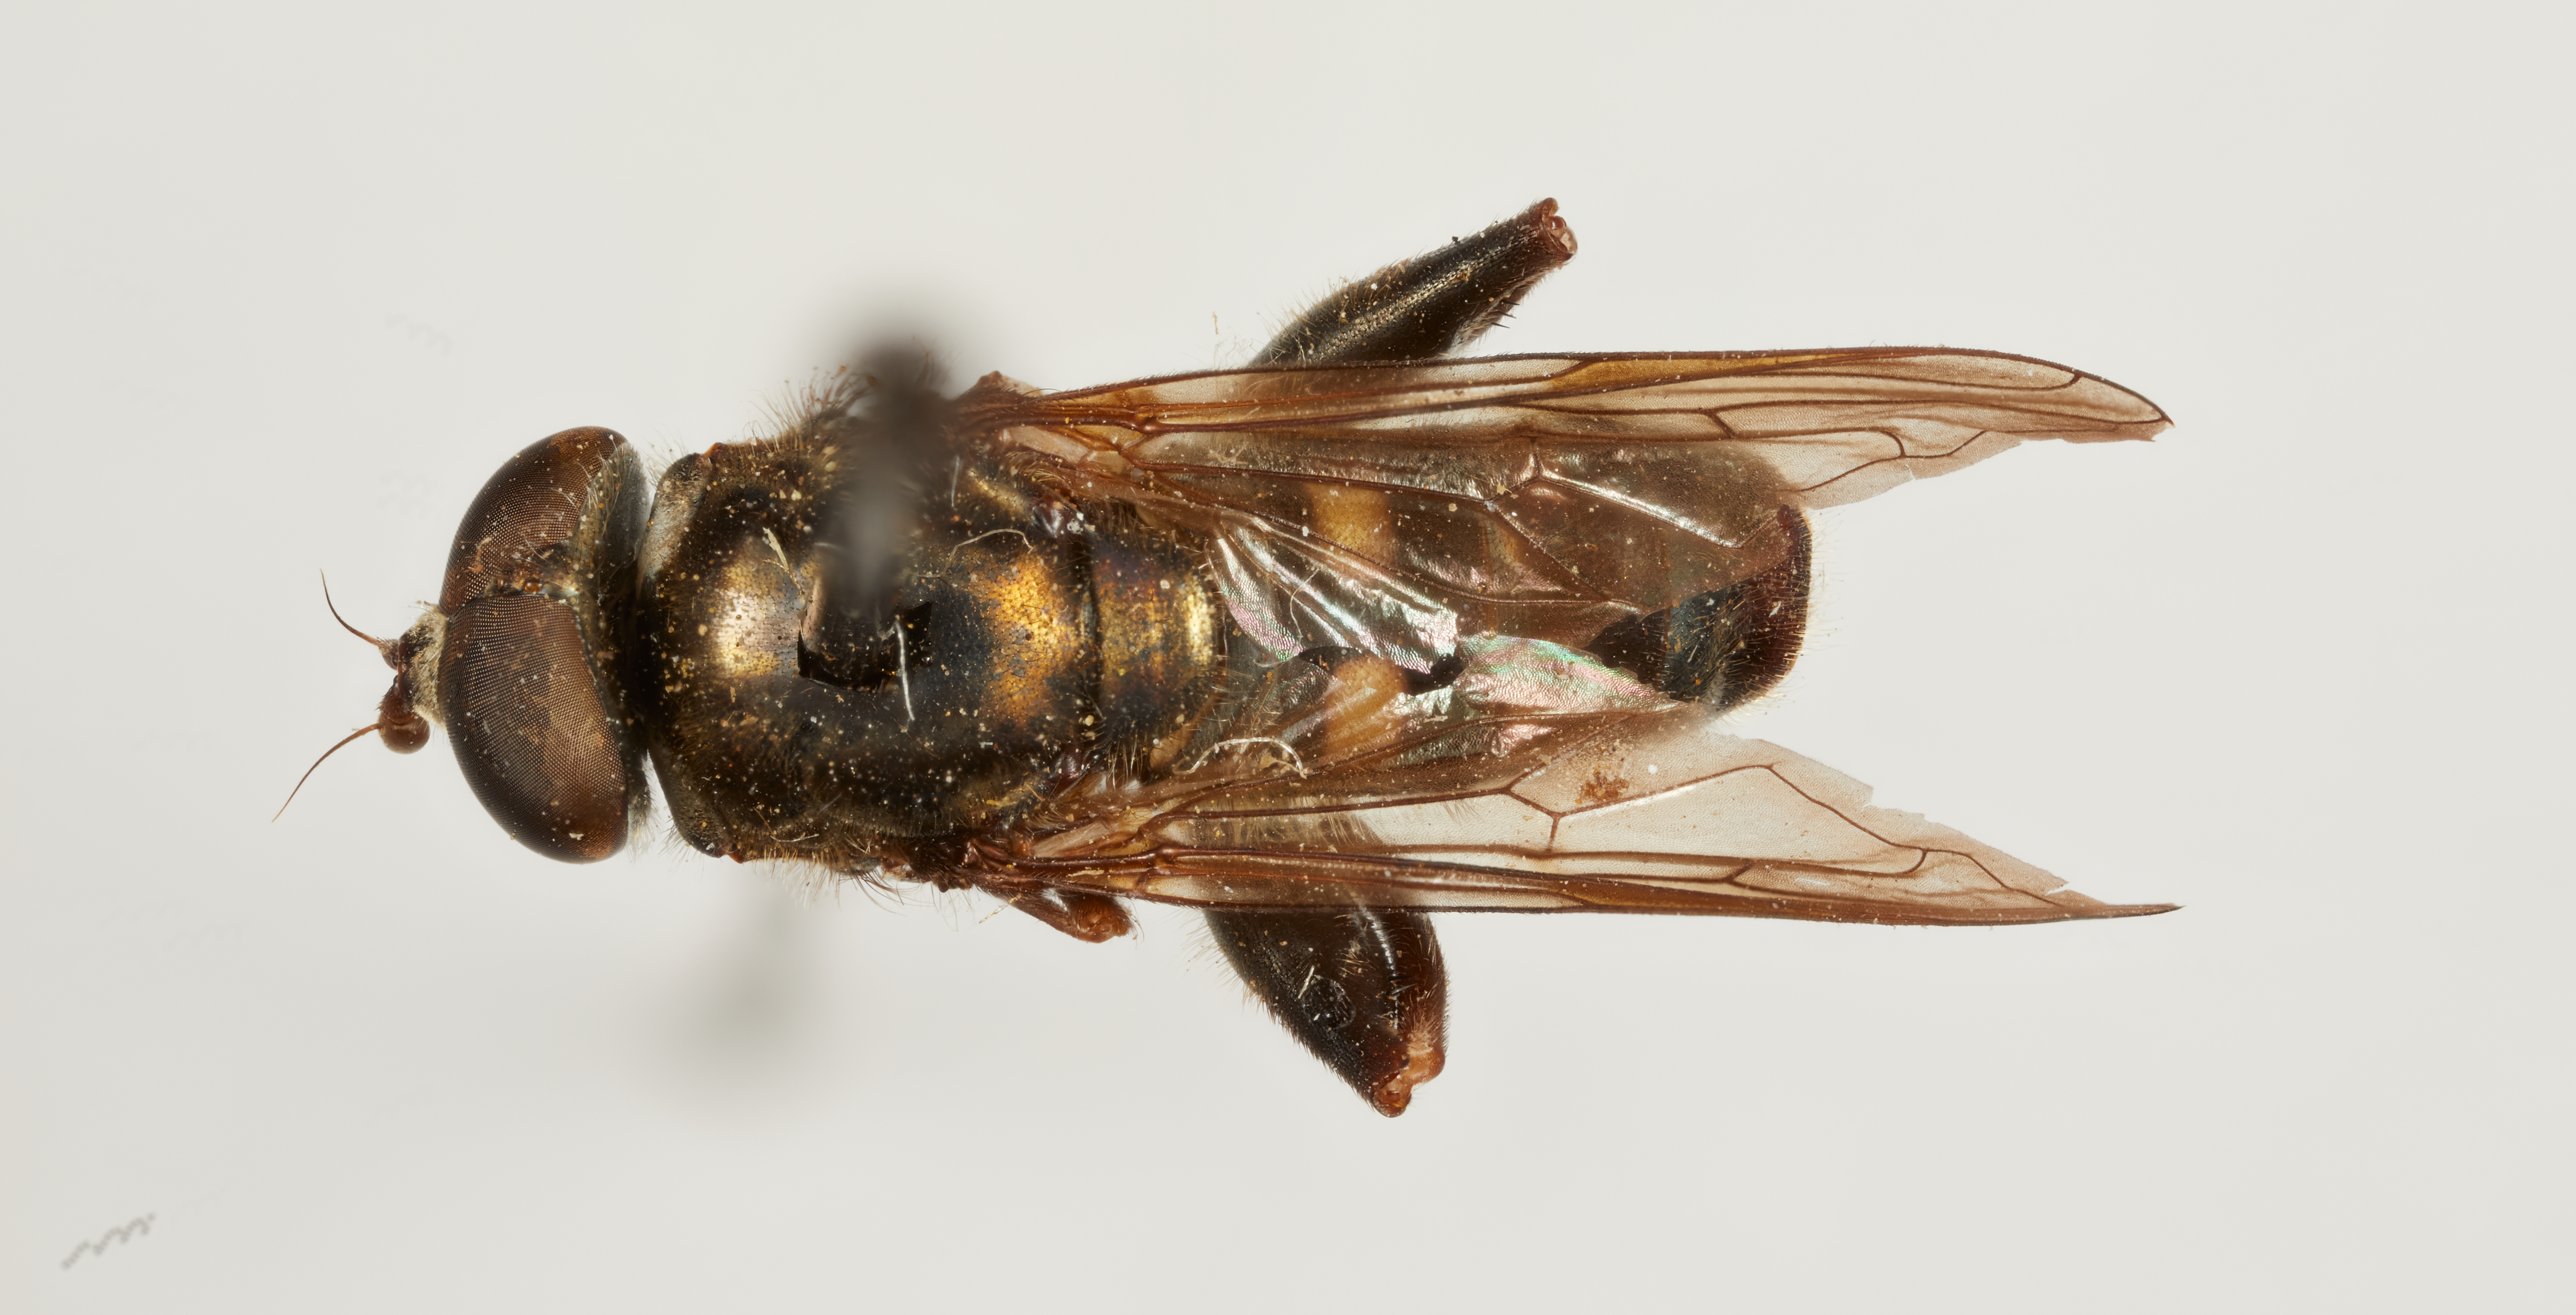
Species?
Xylotomima nemorum
